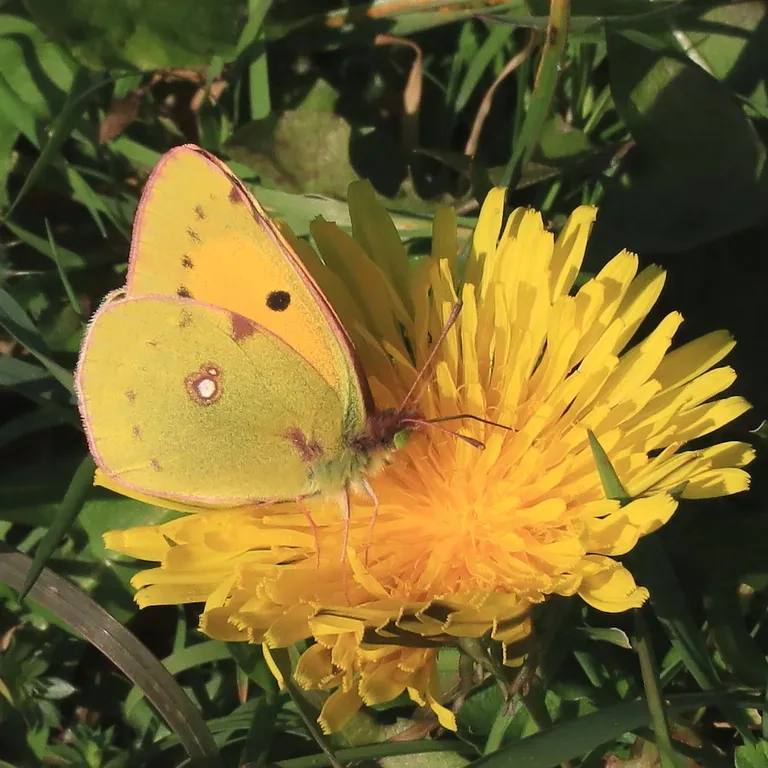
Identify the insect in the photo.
Colias croceus
